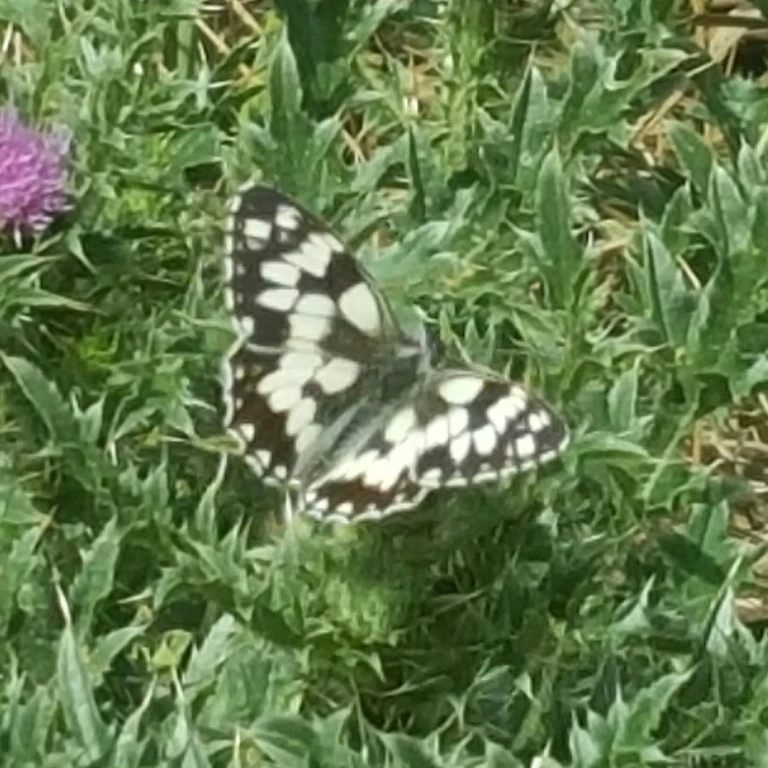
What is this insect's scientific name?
Melanargia galathea
